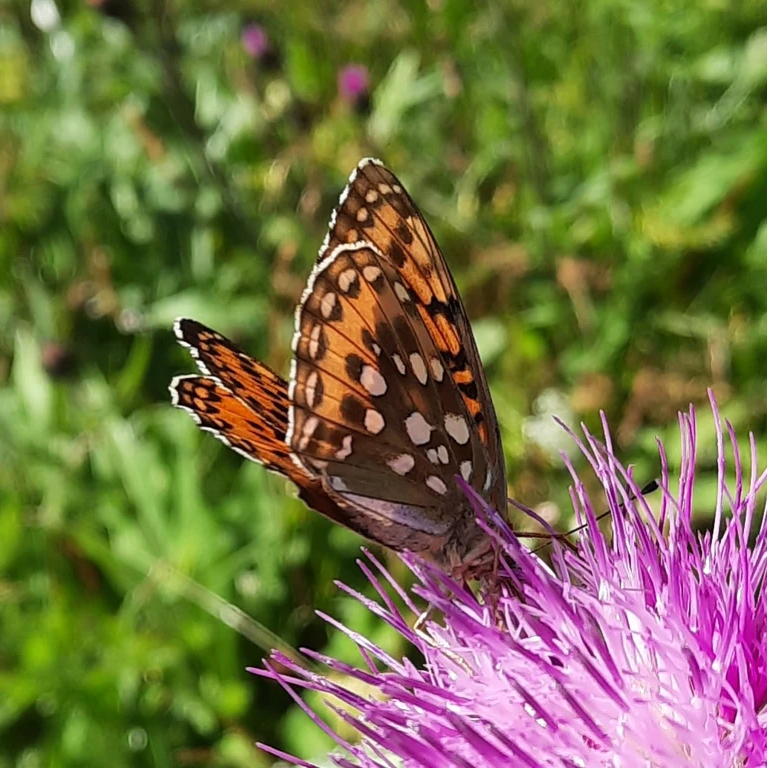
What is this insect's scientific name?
Speyeria aglaja
